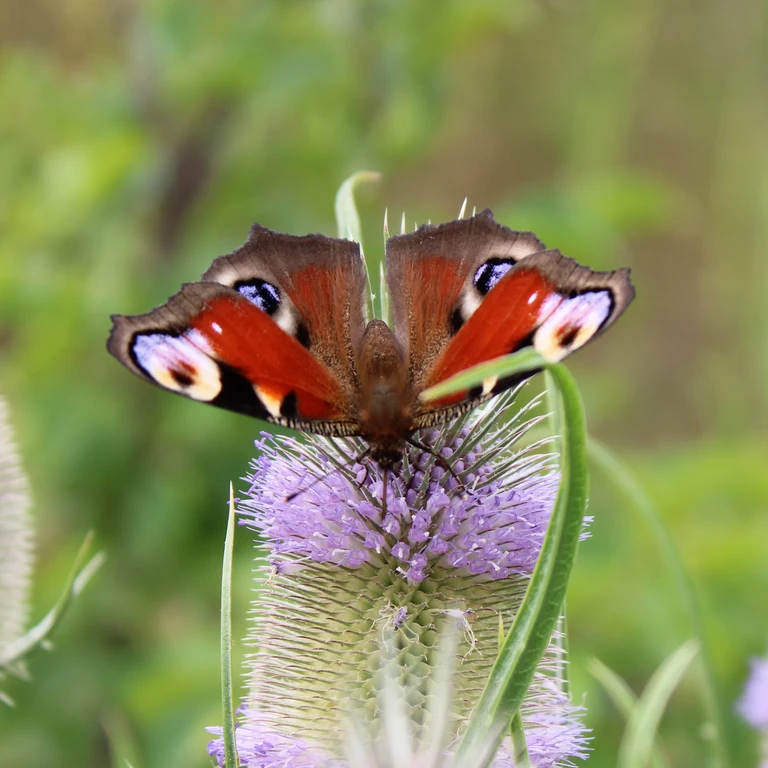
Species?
Aglais io
